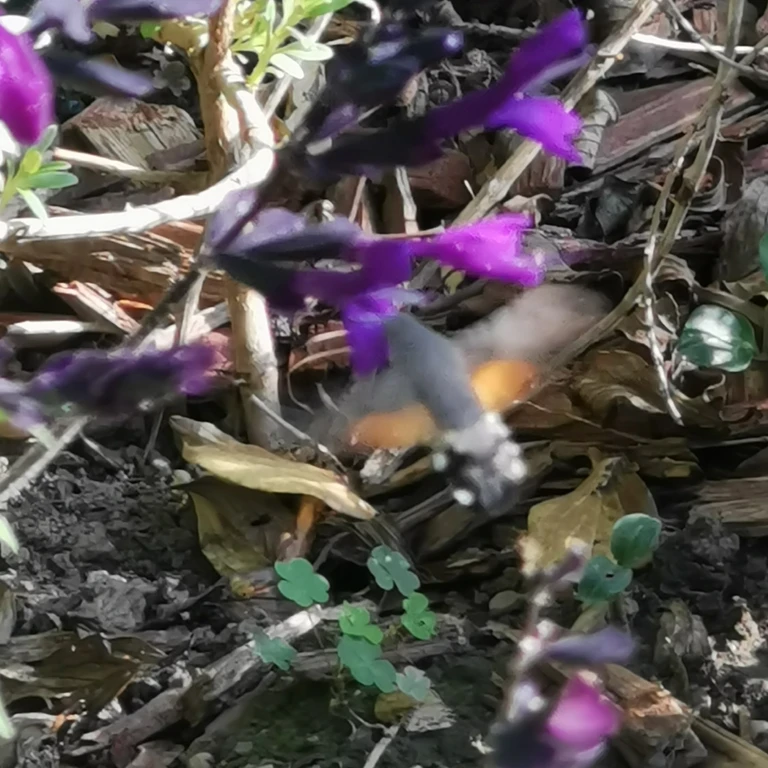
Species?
Macroglossum stellatarum
